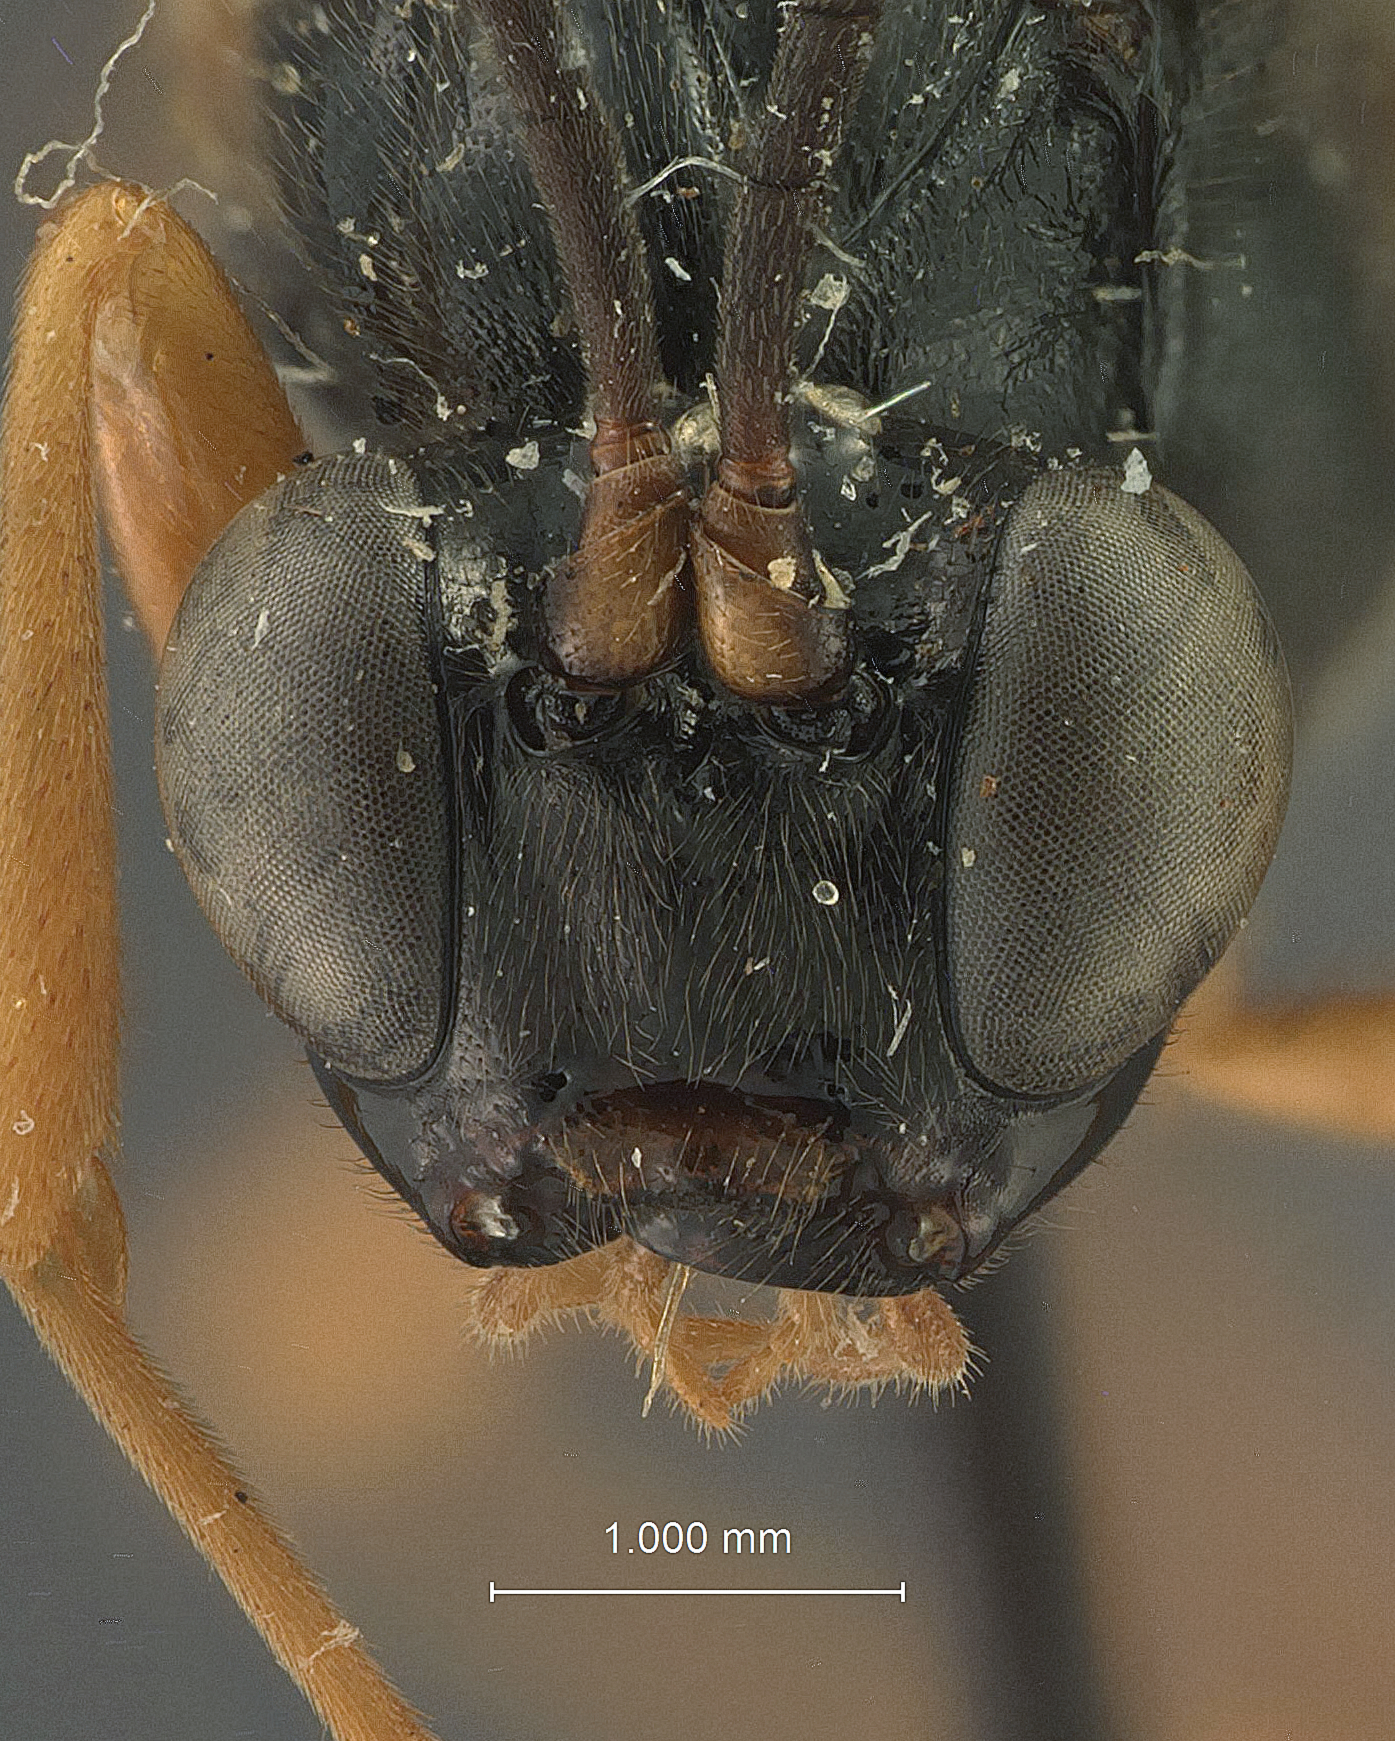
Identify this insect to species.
Coleocentrus rufocoxalis
